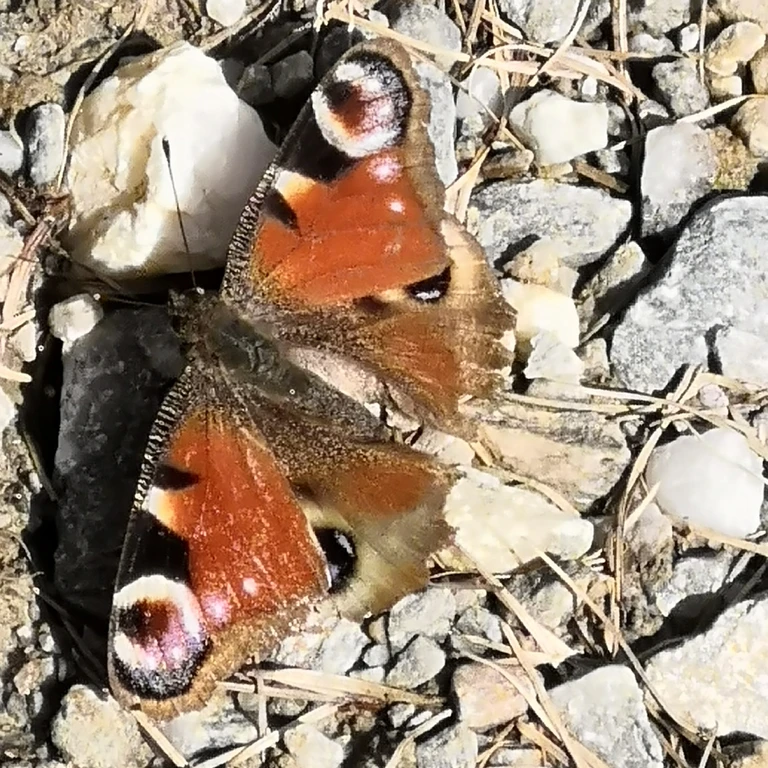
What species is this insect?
Aglais io
